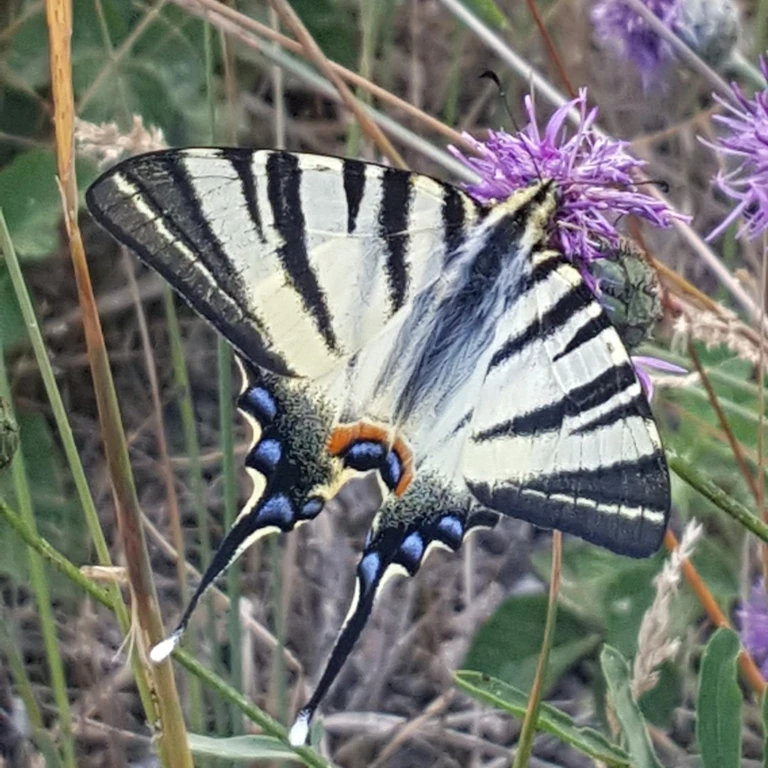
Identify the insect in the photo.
Iphiclides podalirius
